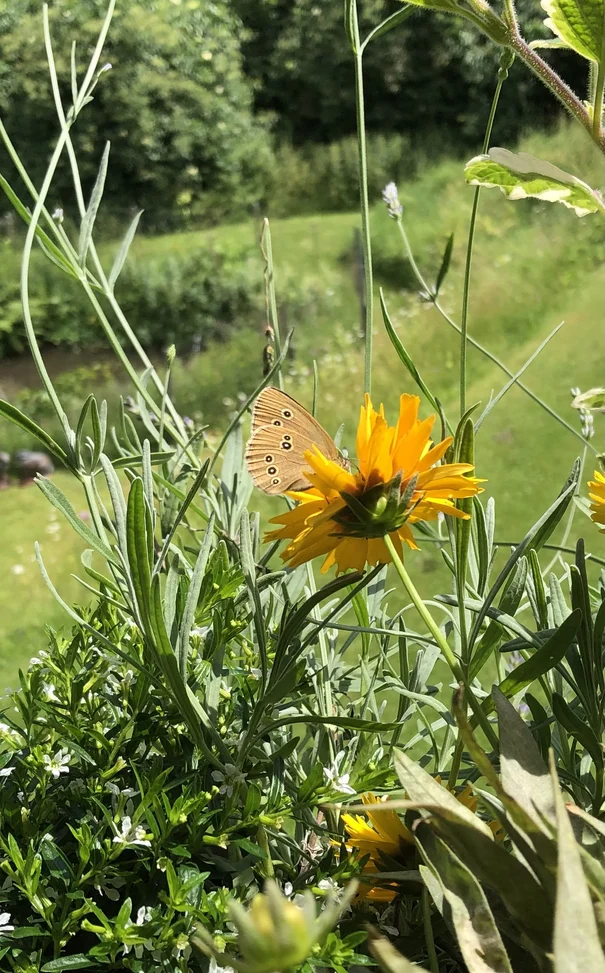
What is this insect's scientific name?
Aphantopus hyperantus
